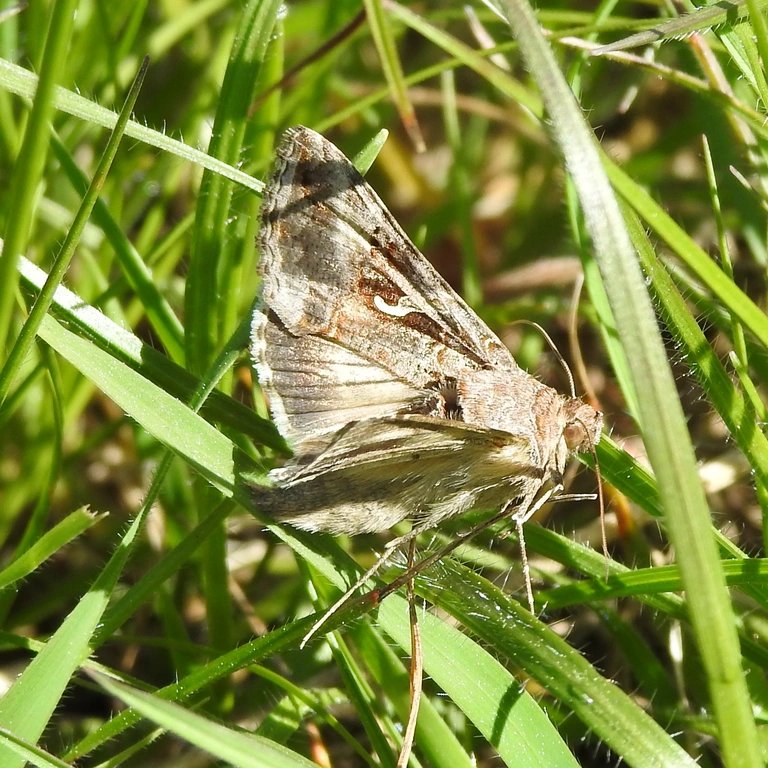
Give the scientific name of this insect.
Autographa gamma
